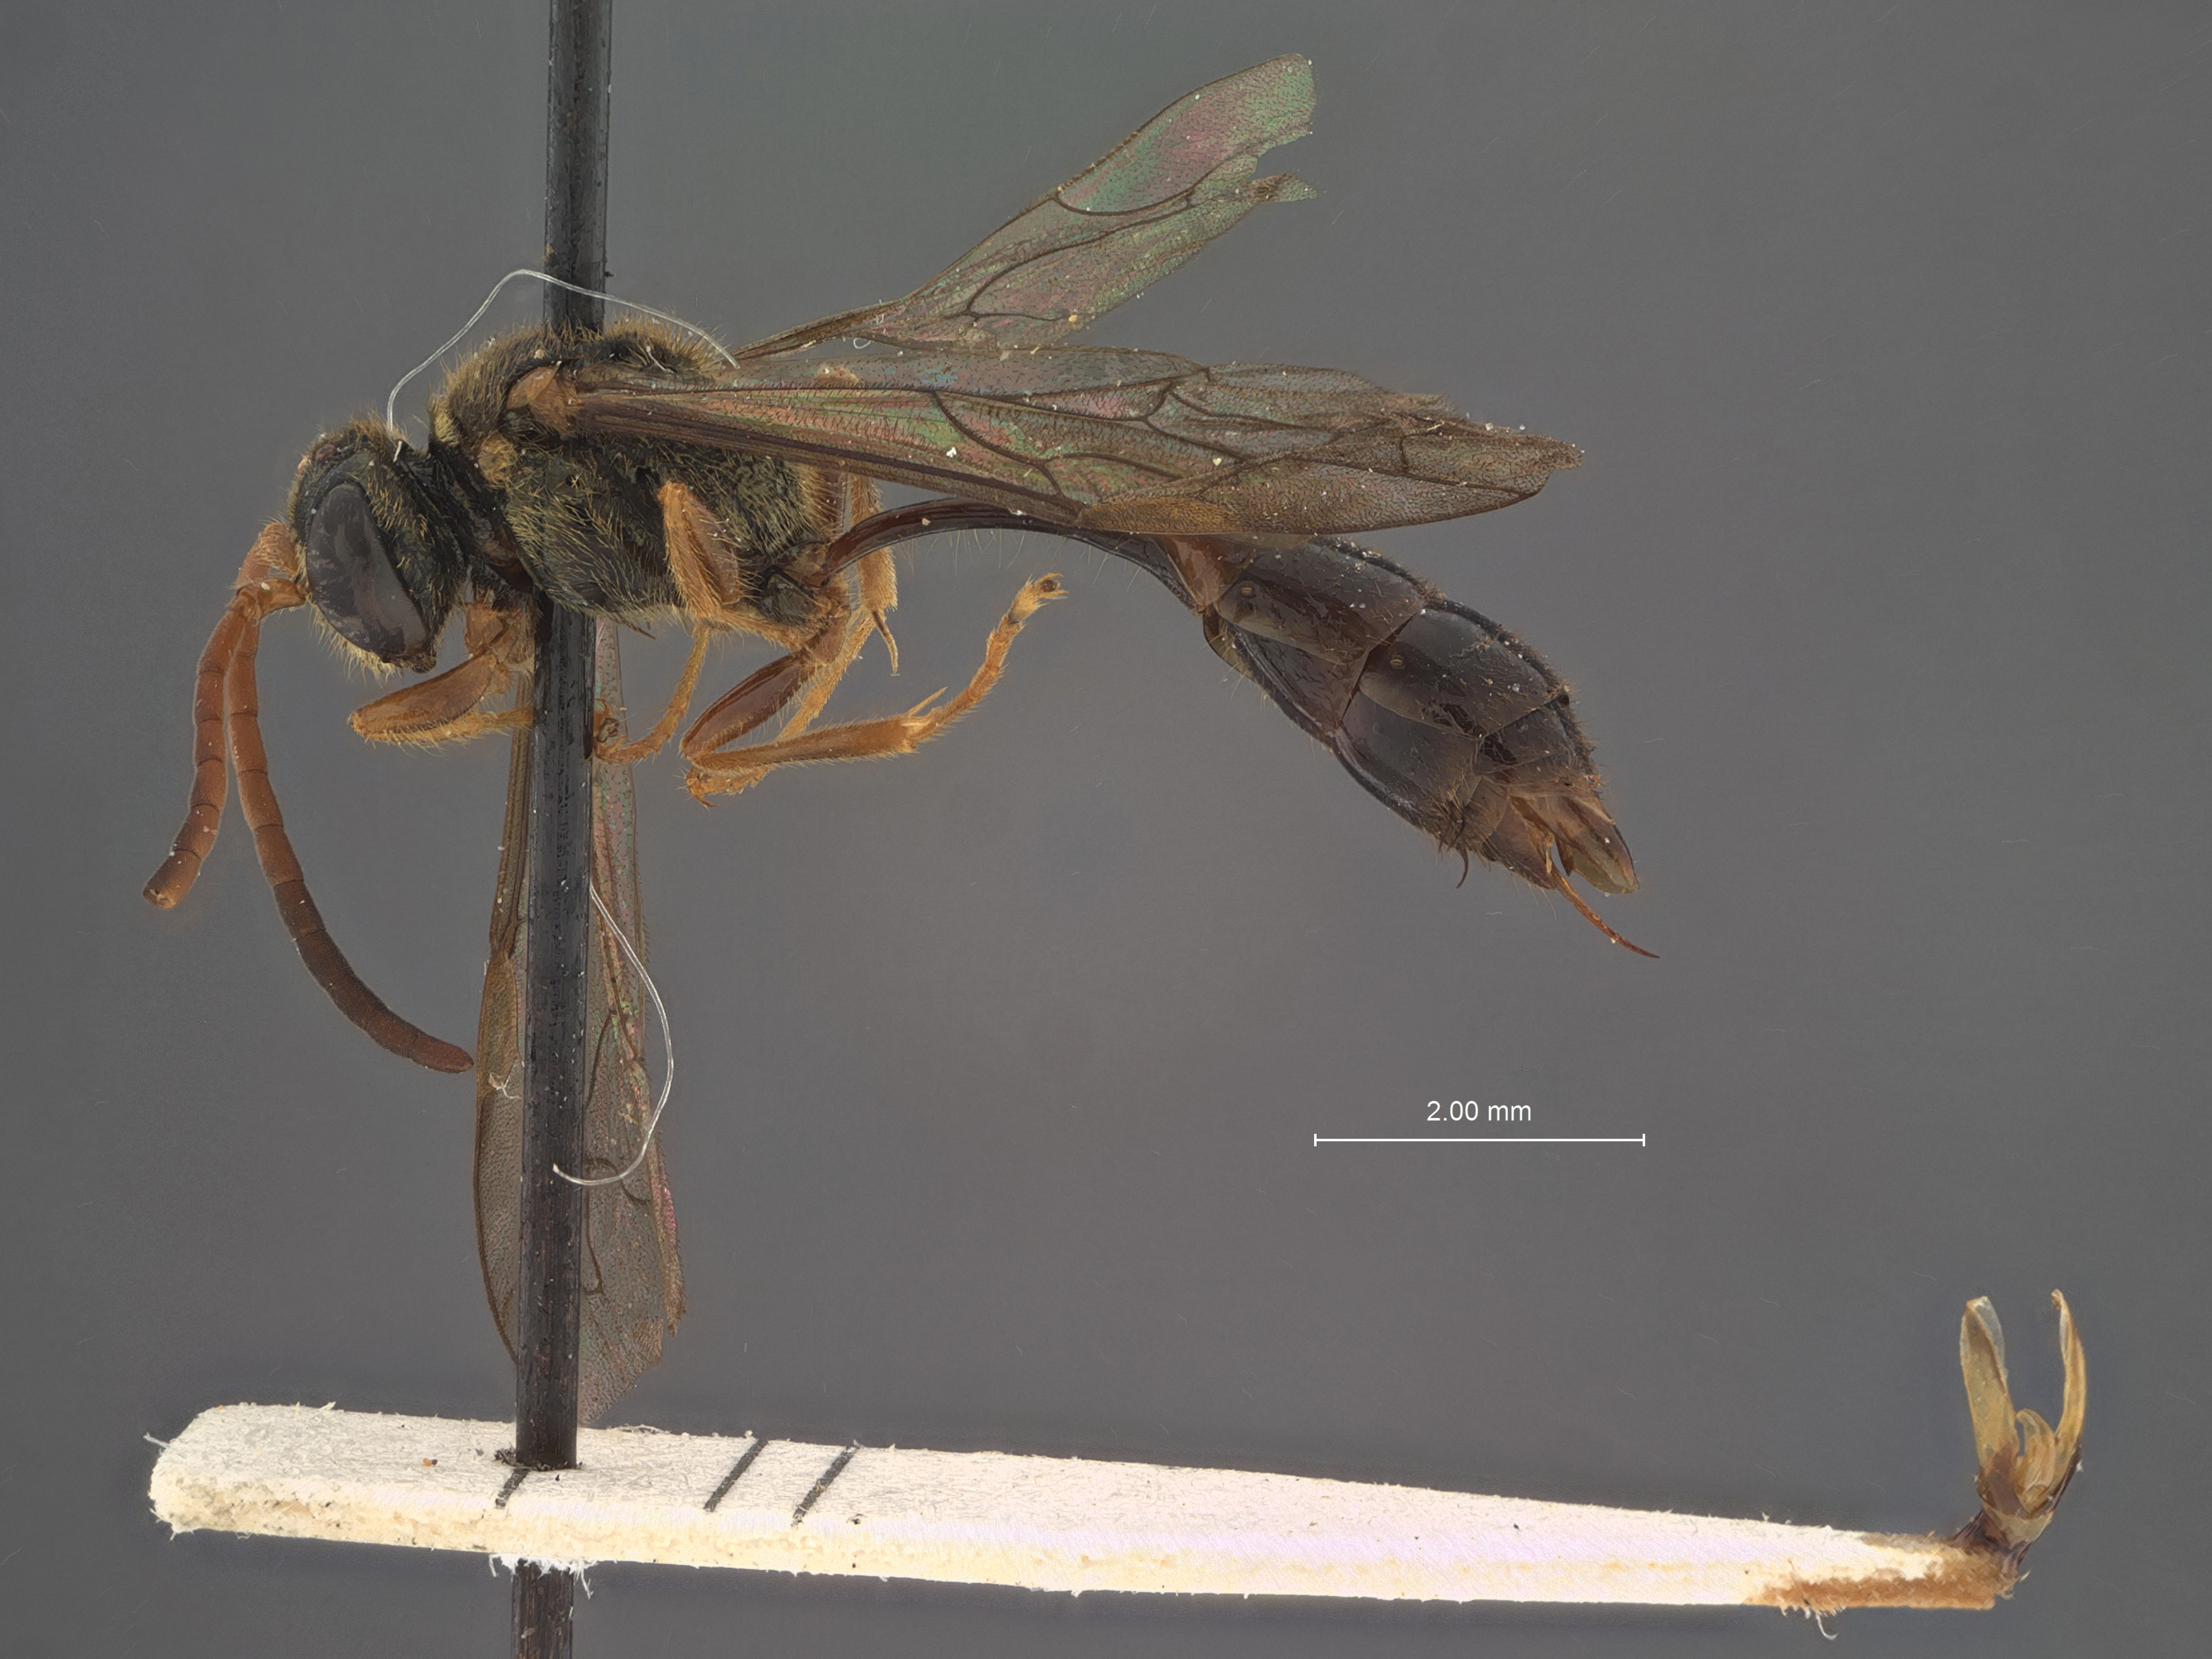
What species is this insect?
Psen metallicus
